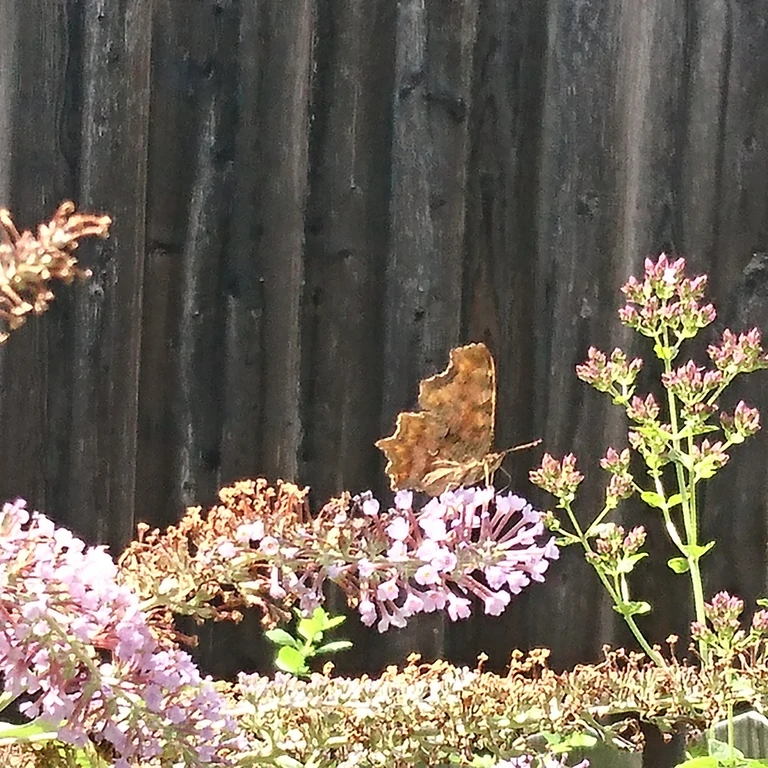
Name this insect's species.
Polygonia c-album
